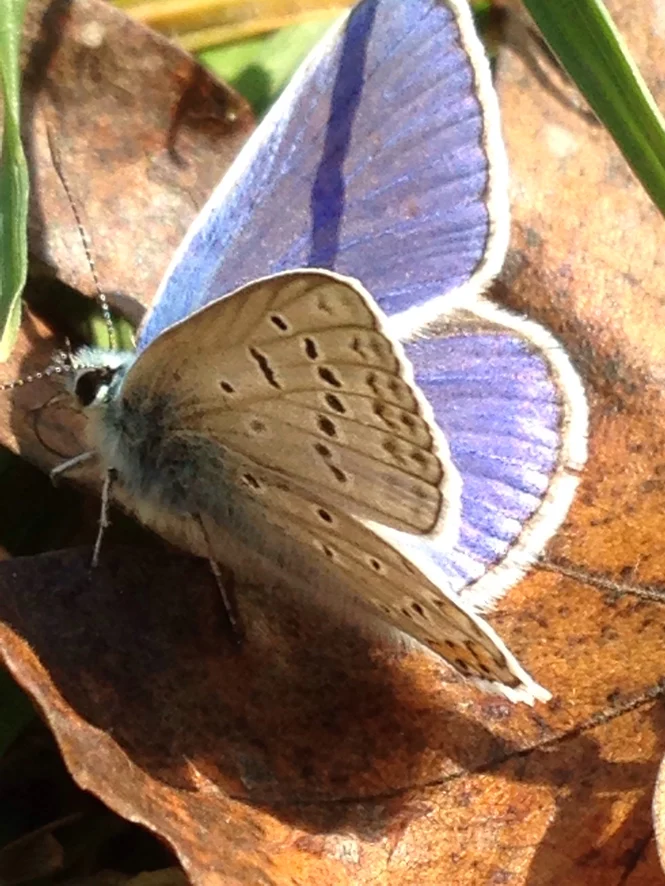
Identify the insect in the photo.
Polyommatus icarus
